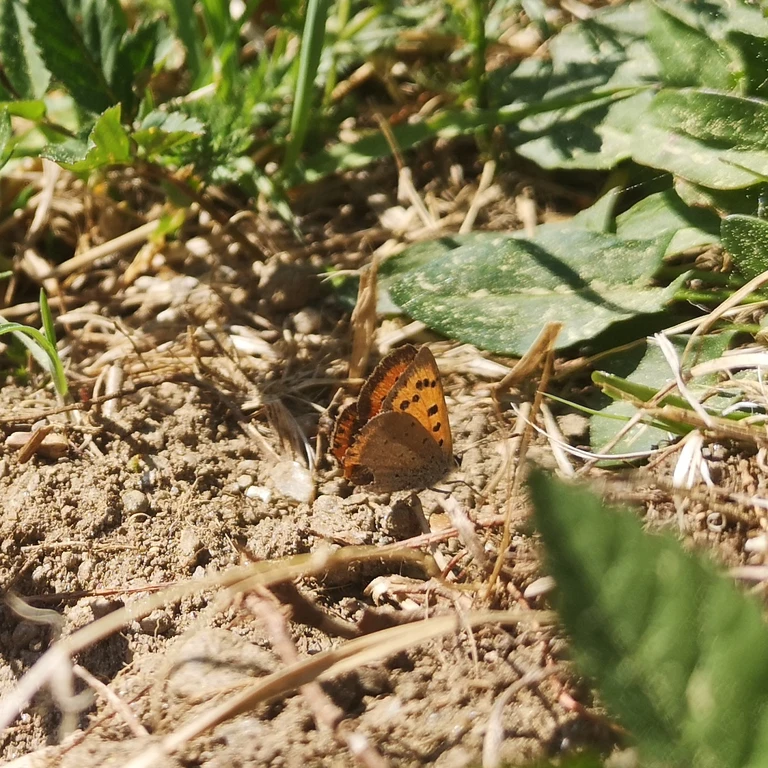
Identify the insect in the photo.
Lycaena phlaeas
